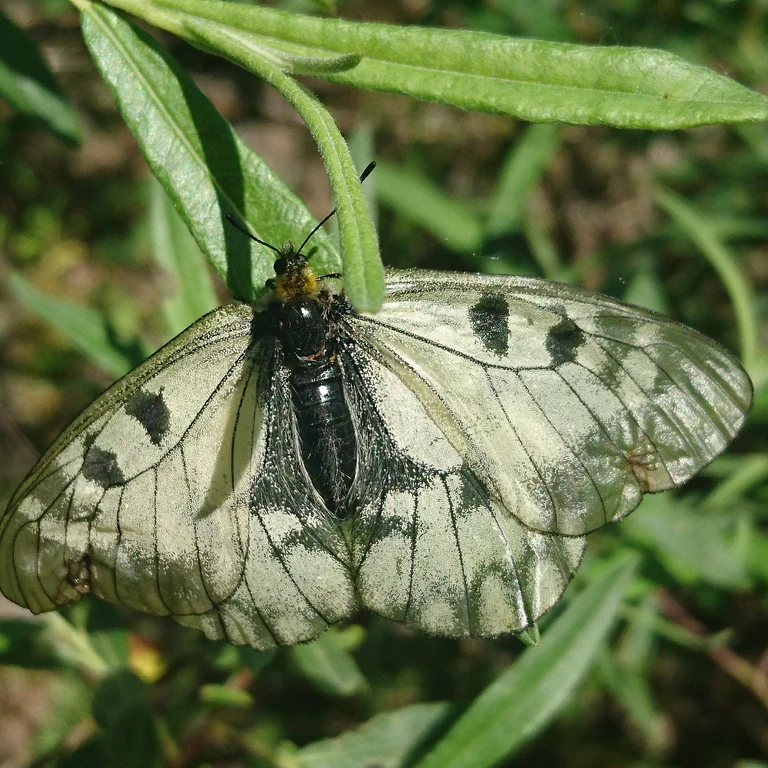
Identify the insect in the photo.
Parnassius mnemosyne
